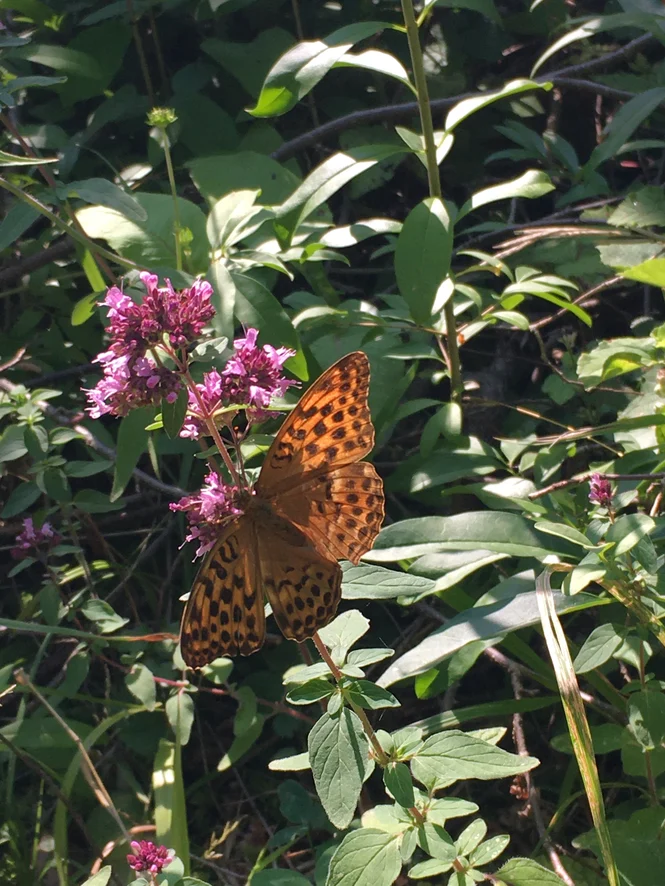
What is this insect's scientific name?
Argynnis paphia
